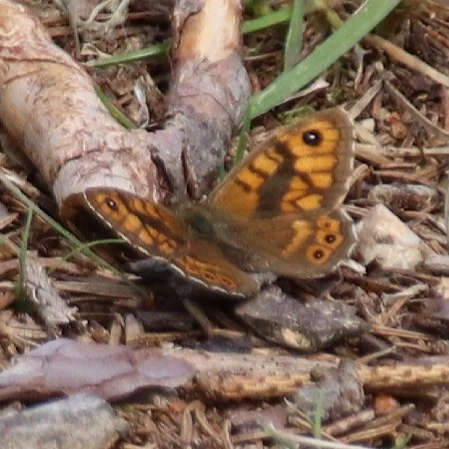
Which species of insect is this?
Lasiommata megera (also Pararge megera)
